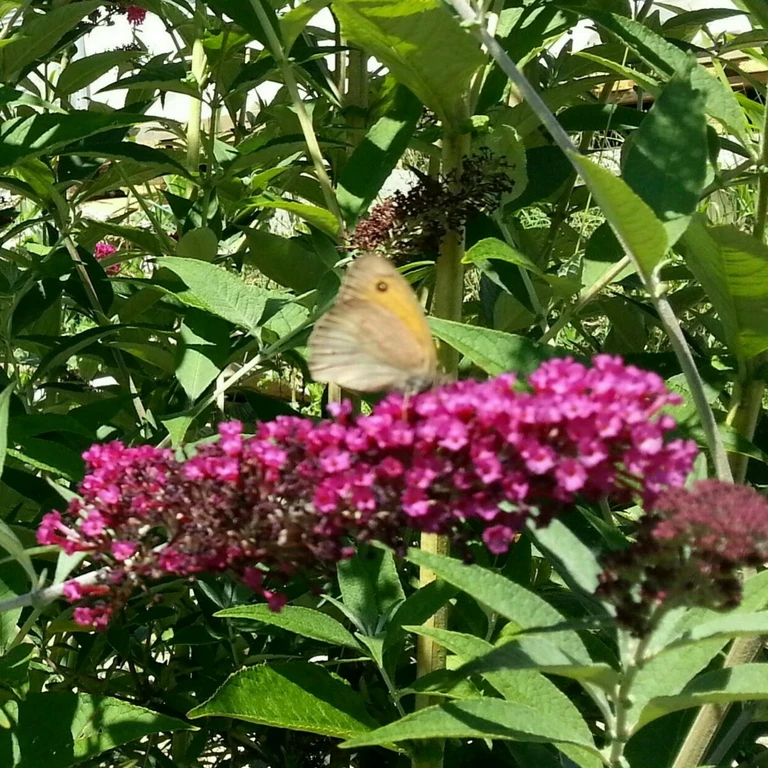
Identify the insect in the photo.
Maniola jurtina
